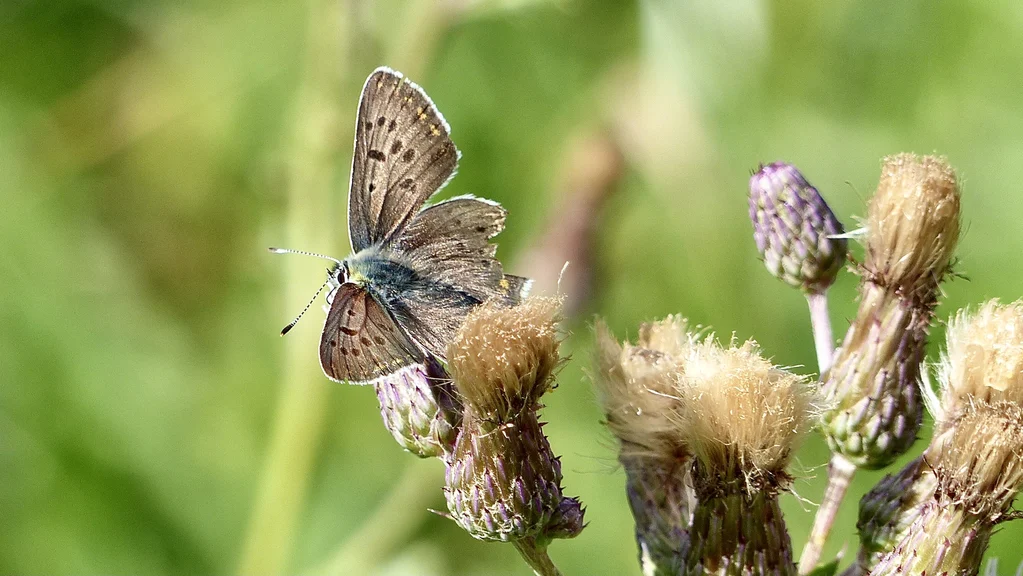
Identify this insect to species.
Lycaena tityrus (also Loweia tityrus)
